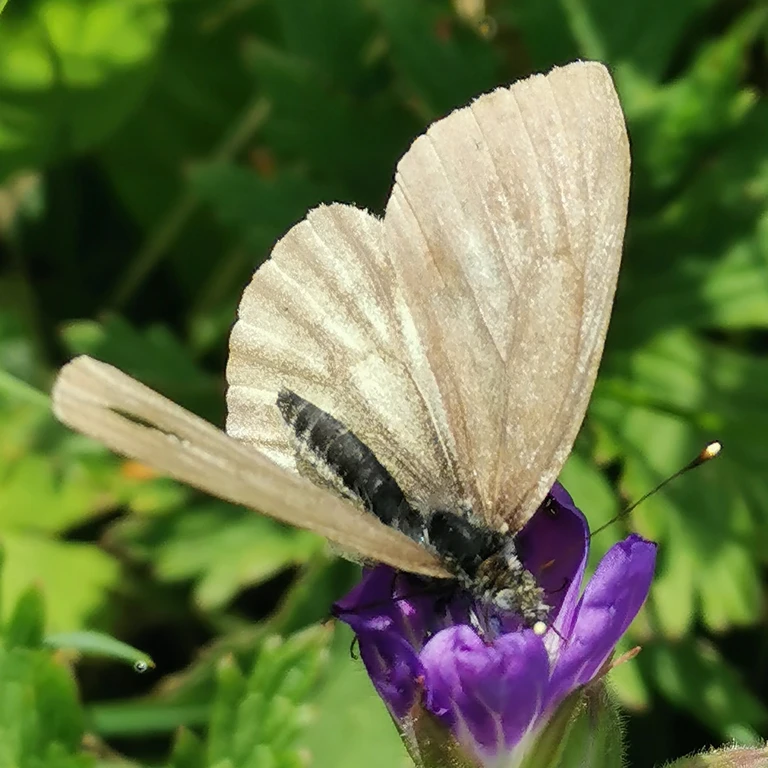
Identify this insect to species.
Pieris bryoniae
